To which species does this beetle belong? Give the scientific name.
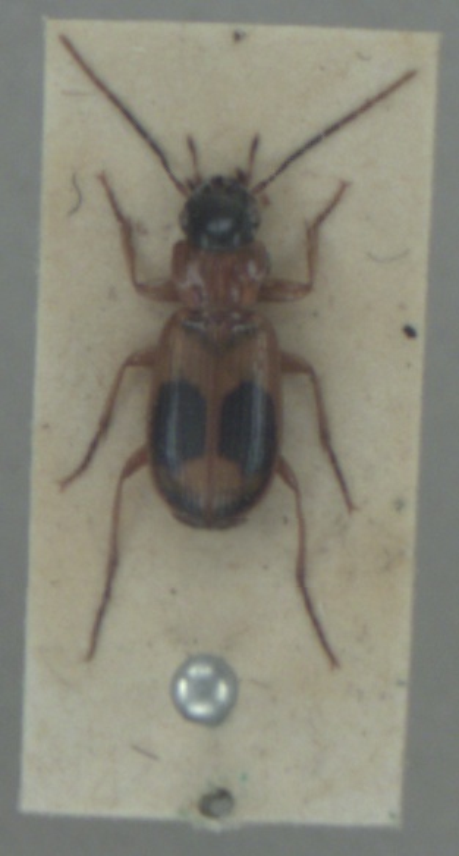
Badister unipustulatus
